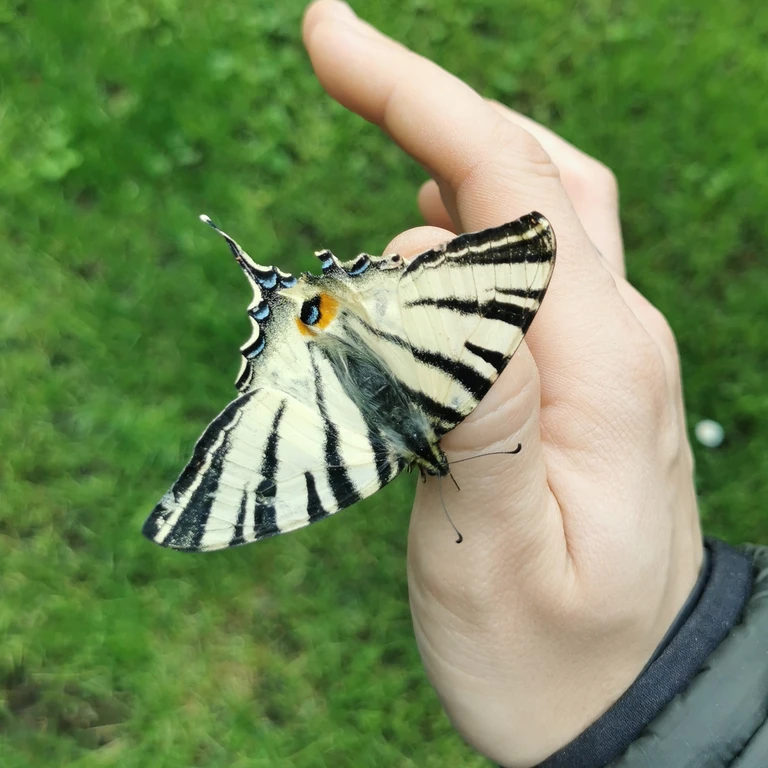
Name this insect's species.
Iphiclides podalirius
